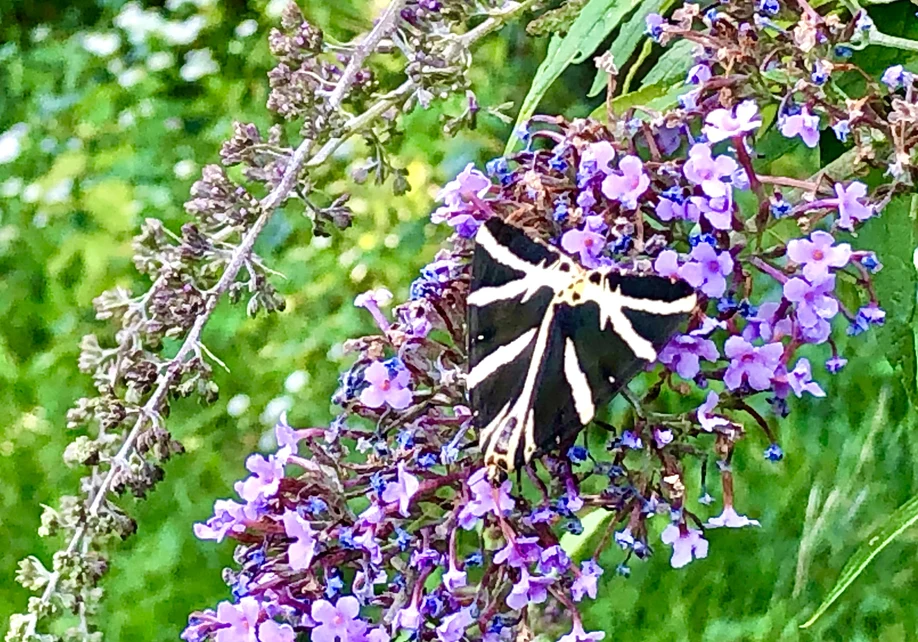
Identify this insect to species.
Euplagia quadripunctaria
